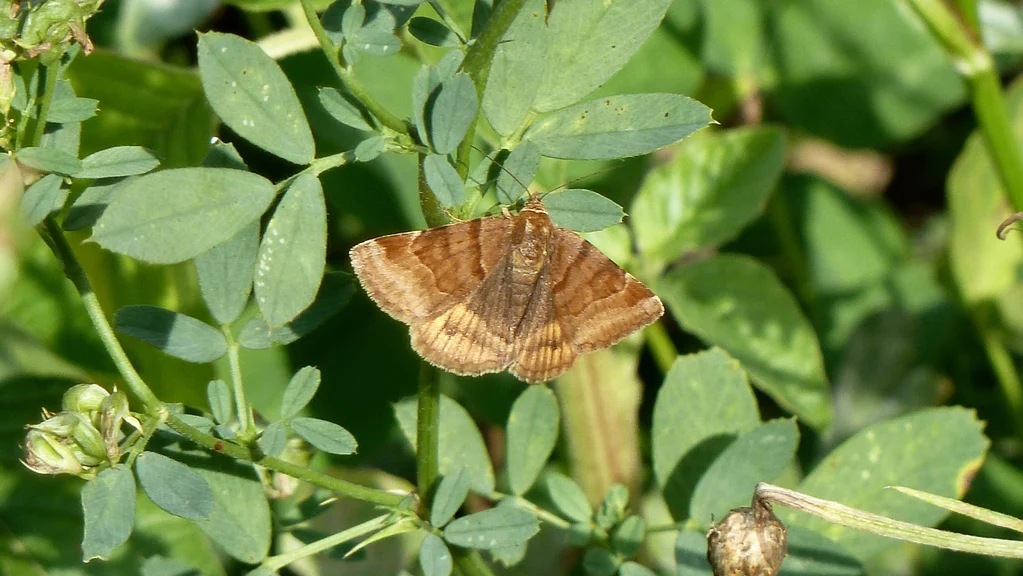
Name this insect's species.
Euclidia glyphica
